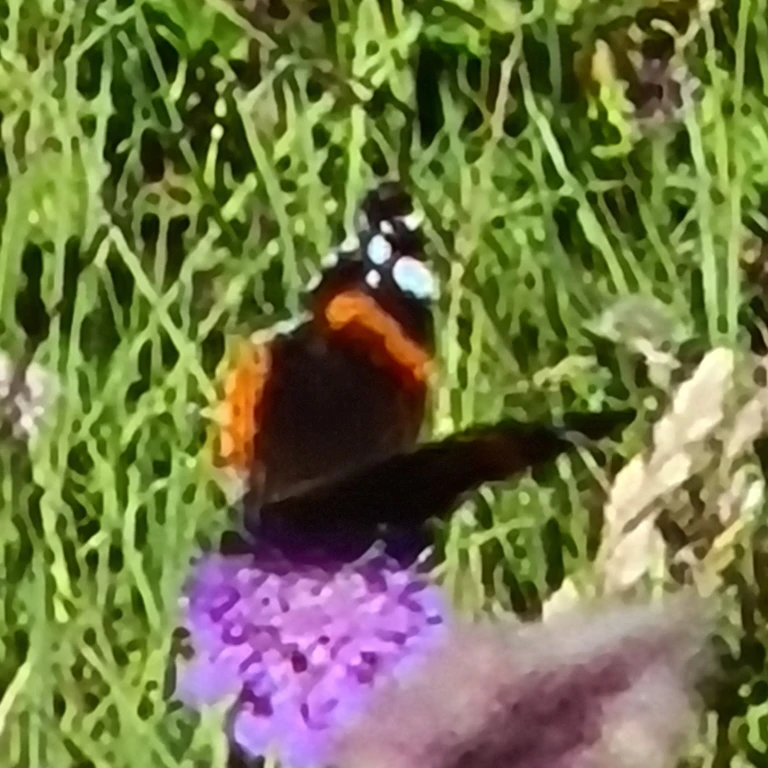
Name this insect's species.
Vanessa atalanta
